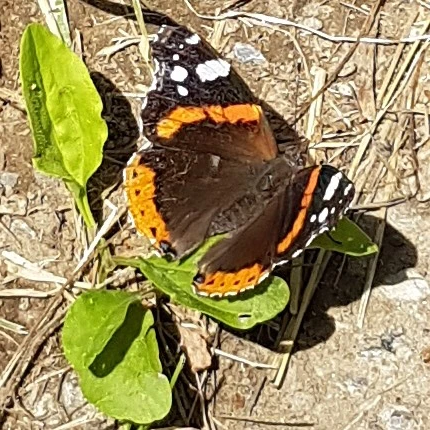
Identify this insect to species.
Vanessa atalanta
